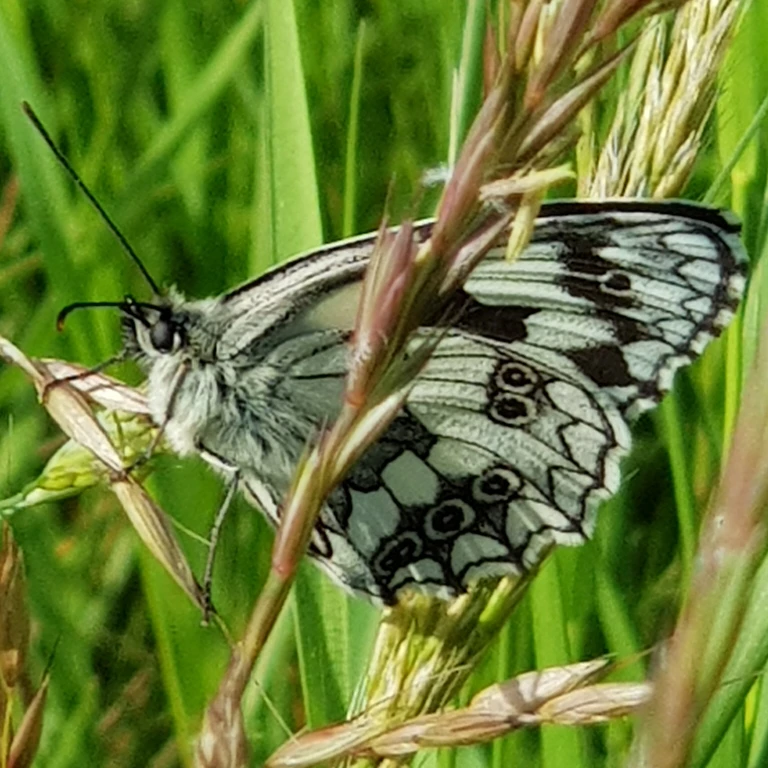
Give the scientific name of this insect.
Melanargia galathea
